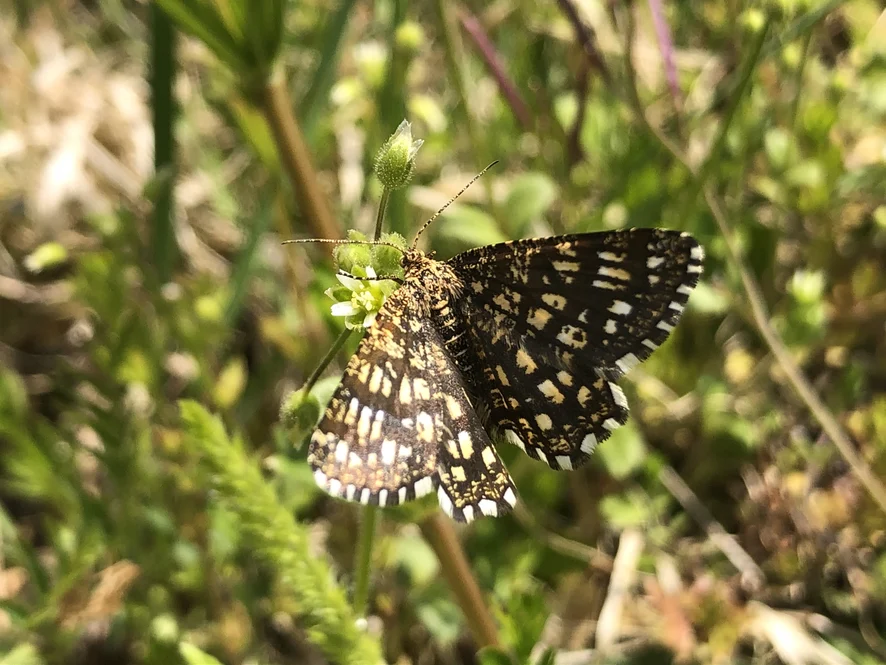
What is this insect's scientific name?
Chiasmia clathrata
